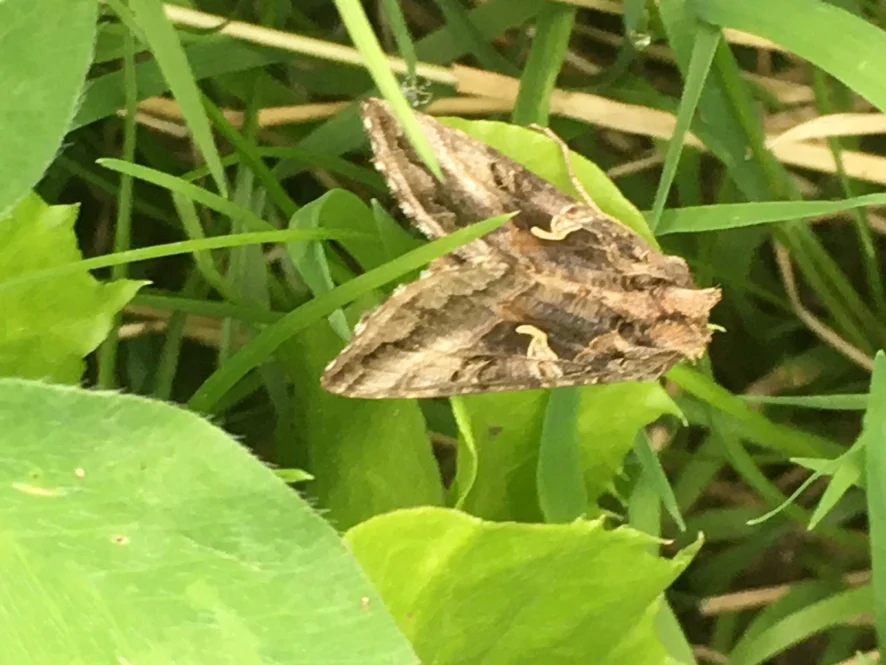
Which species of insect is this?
Autographa gamma
